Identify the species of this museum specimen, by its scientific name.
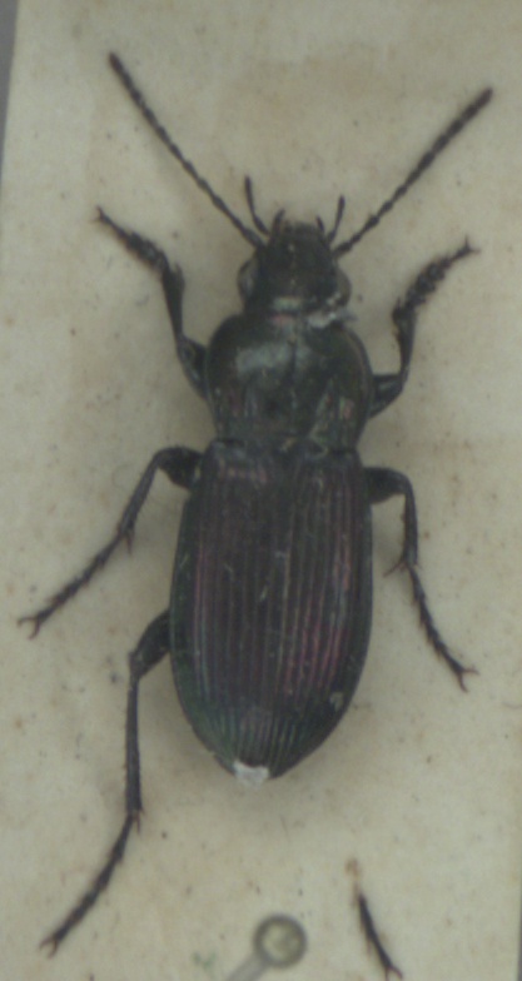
Poecilus lepidus
